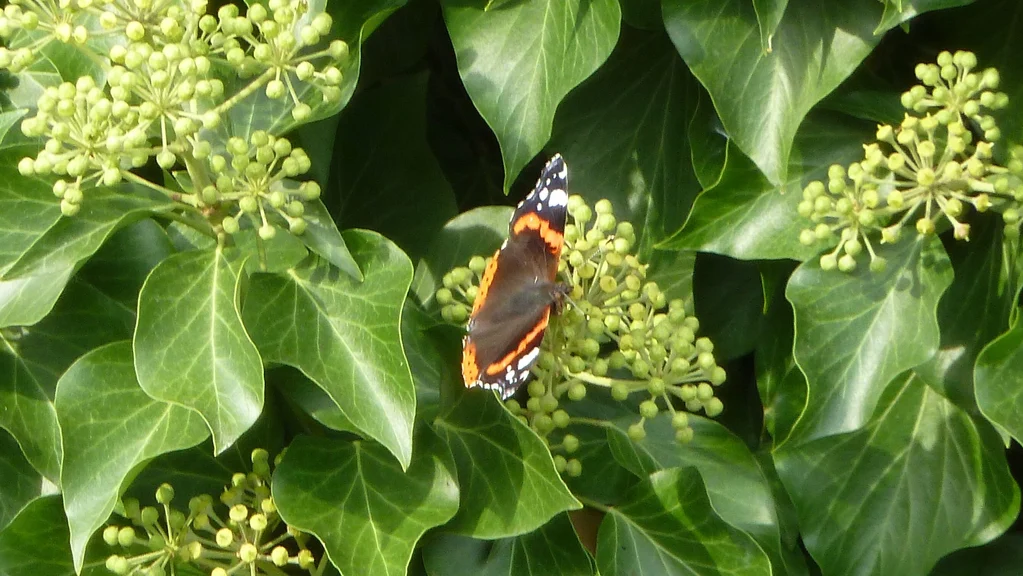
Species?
Vanessa atalanta
